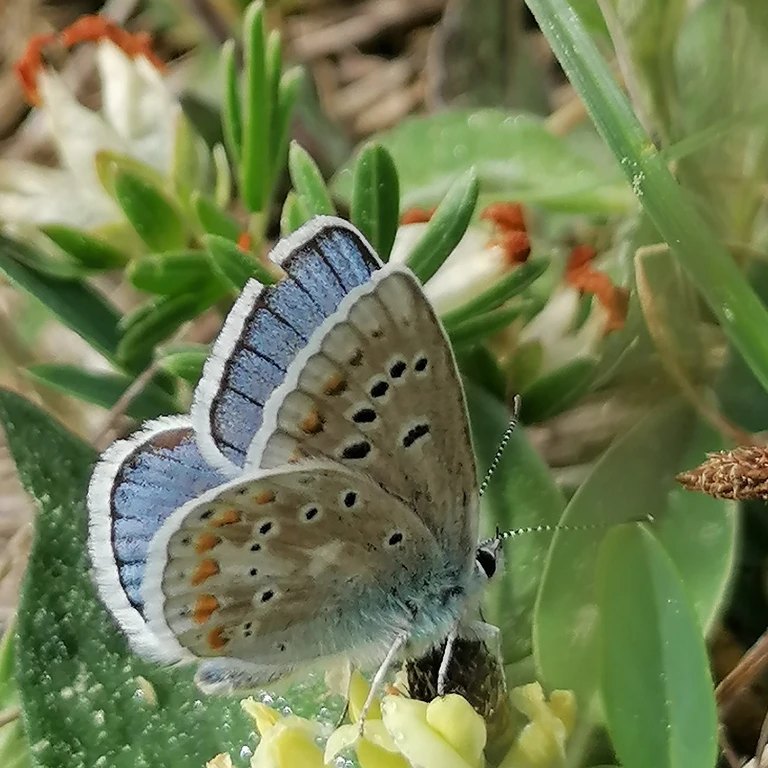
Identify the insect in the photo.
Polyommatus dorylas
